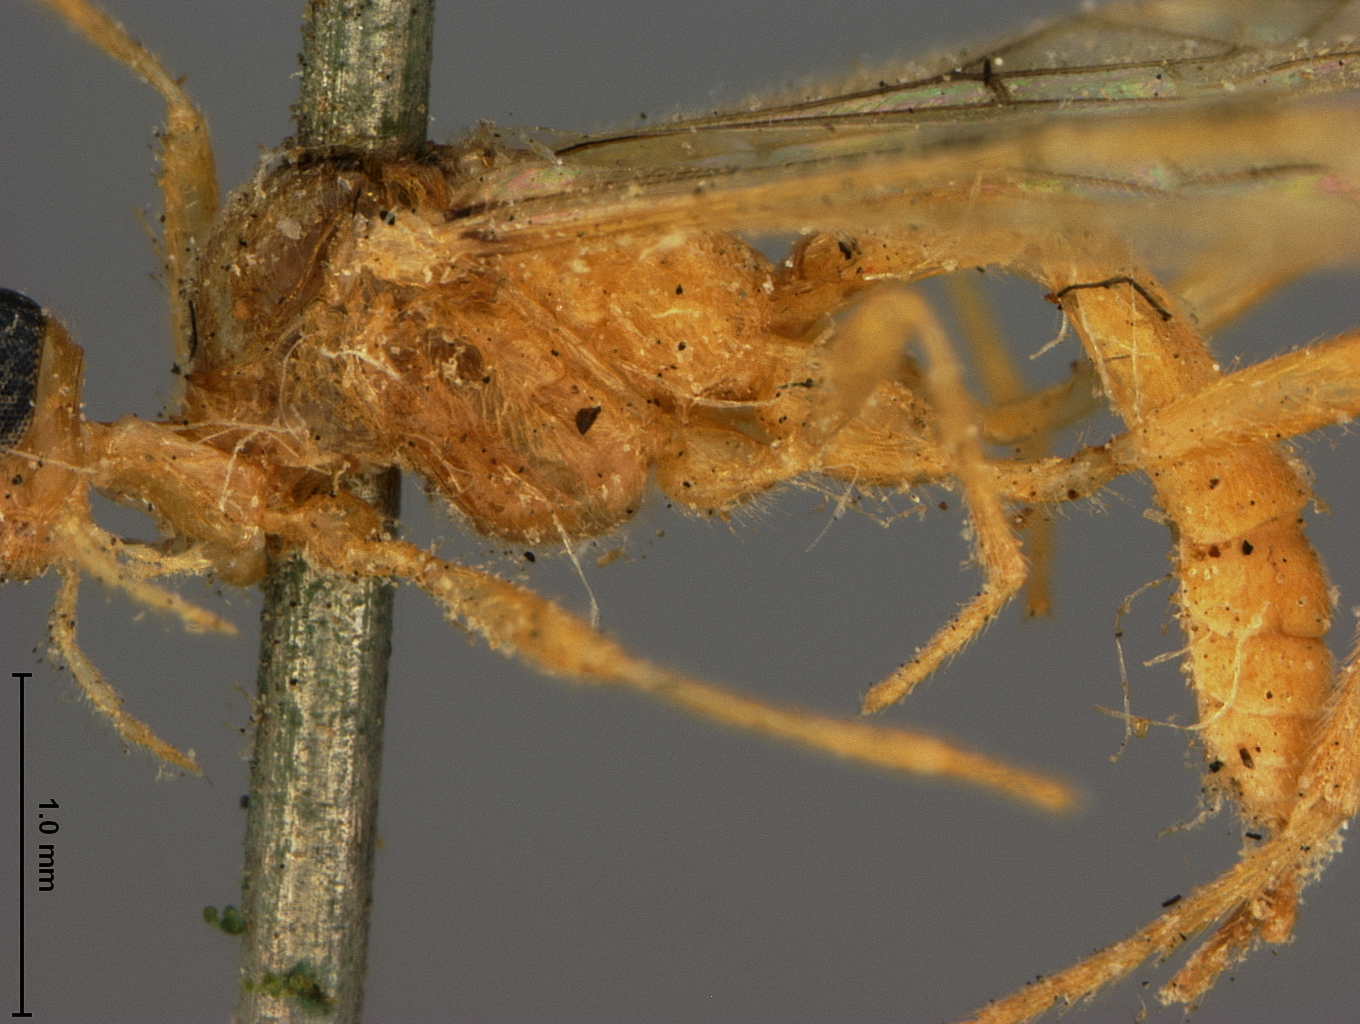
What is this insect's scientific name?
Rhogas harrisinae
